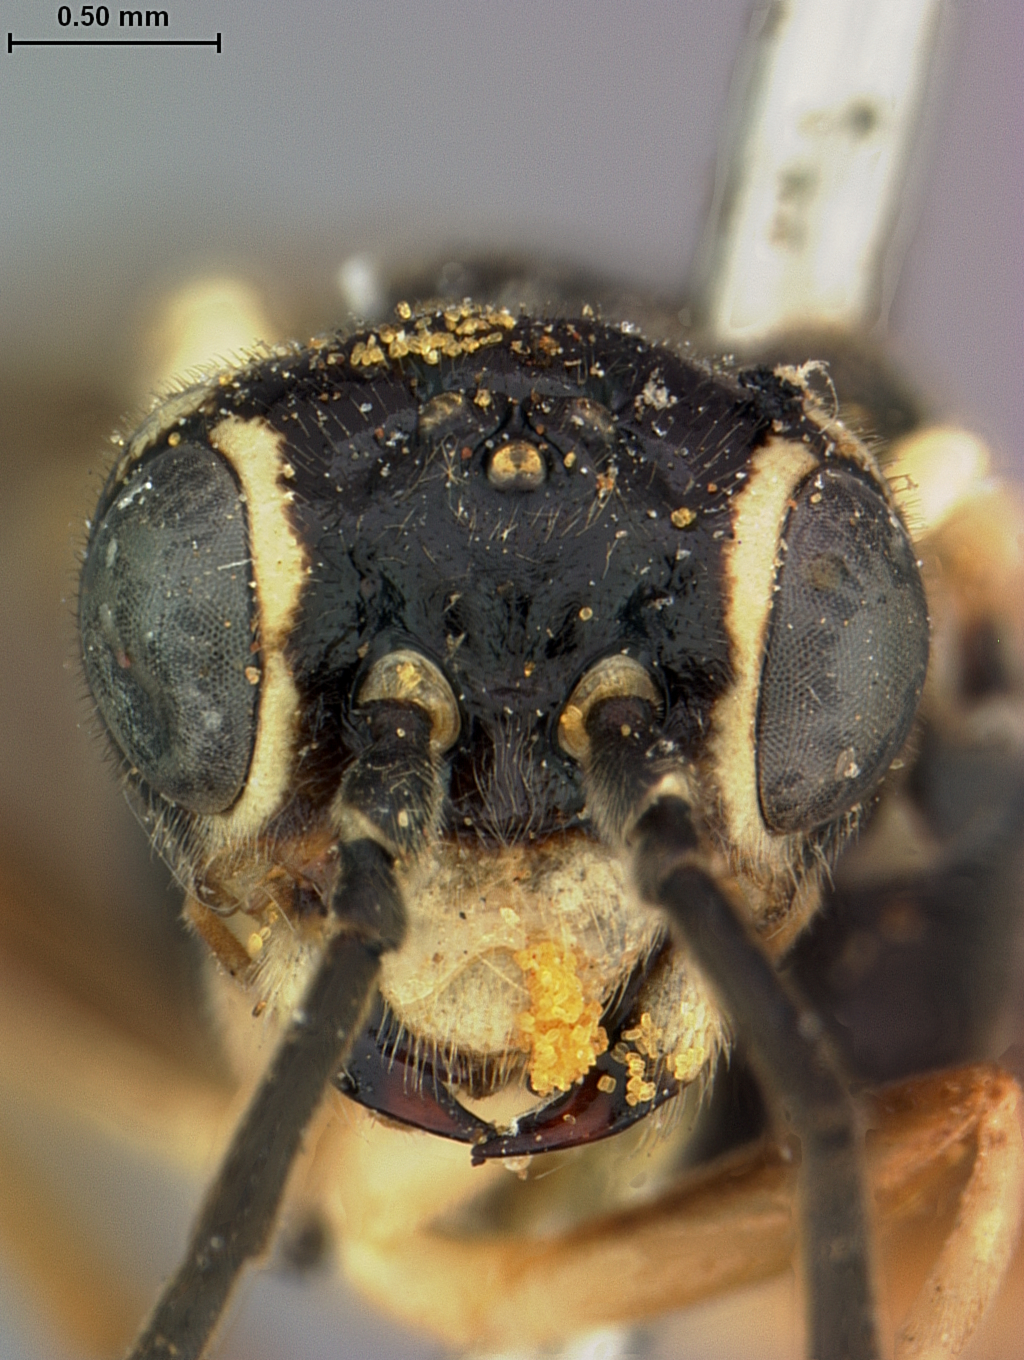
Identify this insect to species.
Aphilodyctium maculatum
